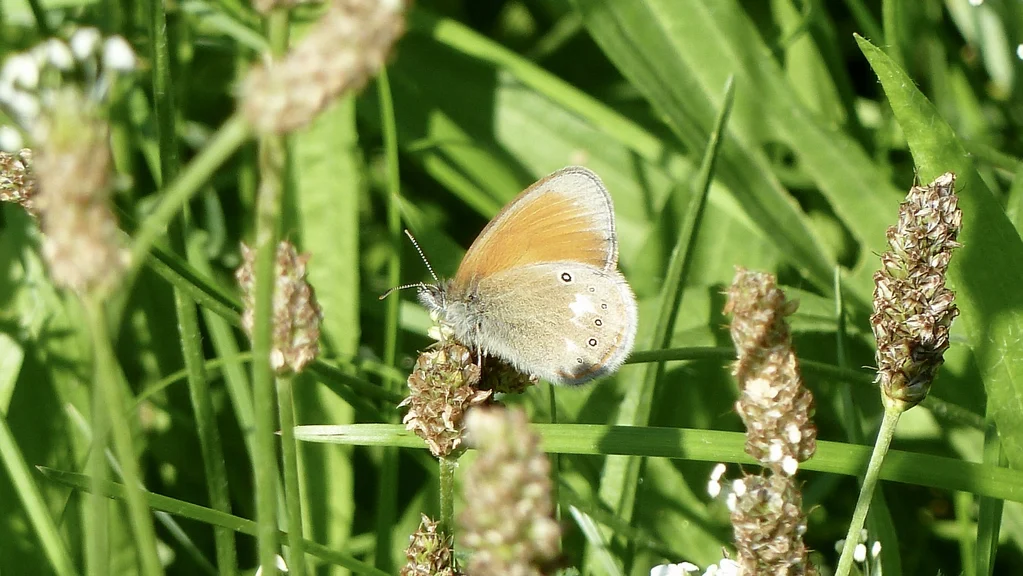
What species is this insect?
Coenonympha glycerion (also Coenonympha iphis)
